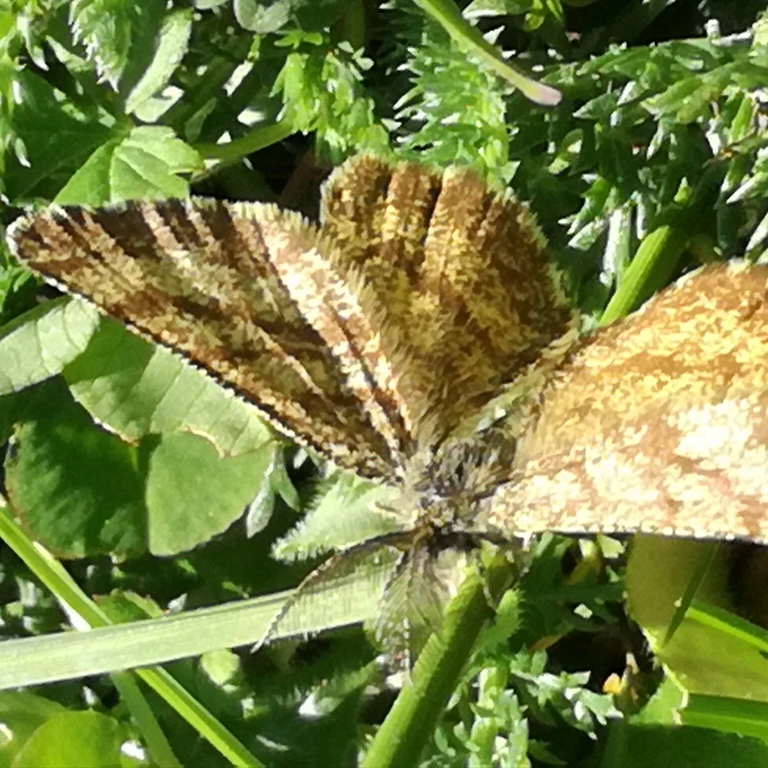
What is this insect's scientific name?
Ematurga atomaria
